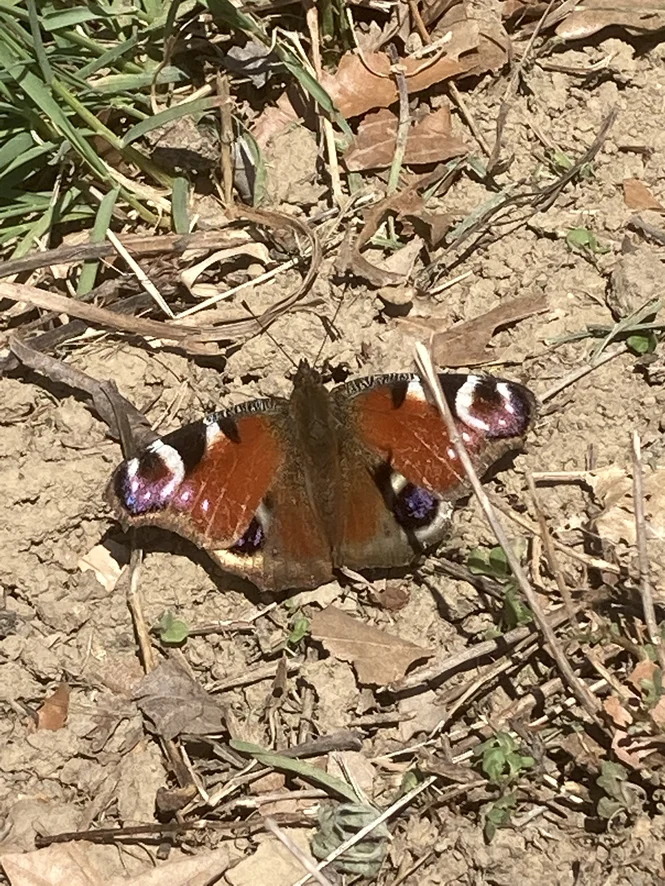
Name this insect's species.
Aglais io
